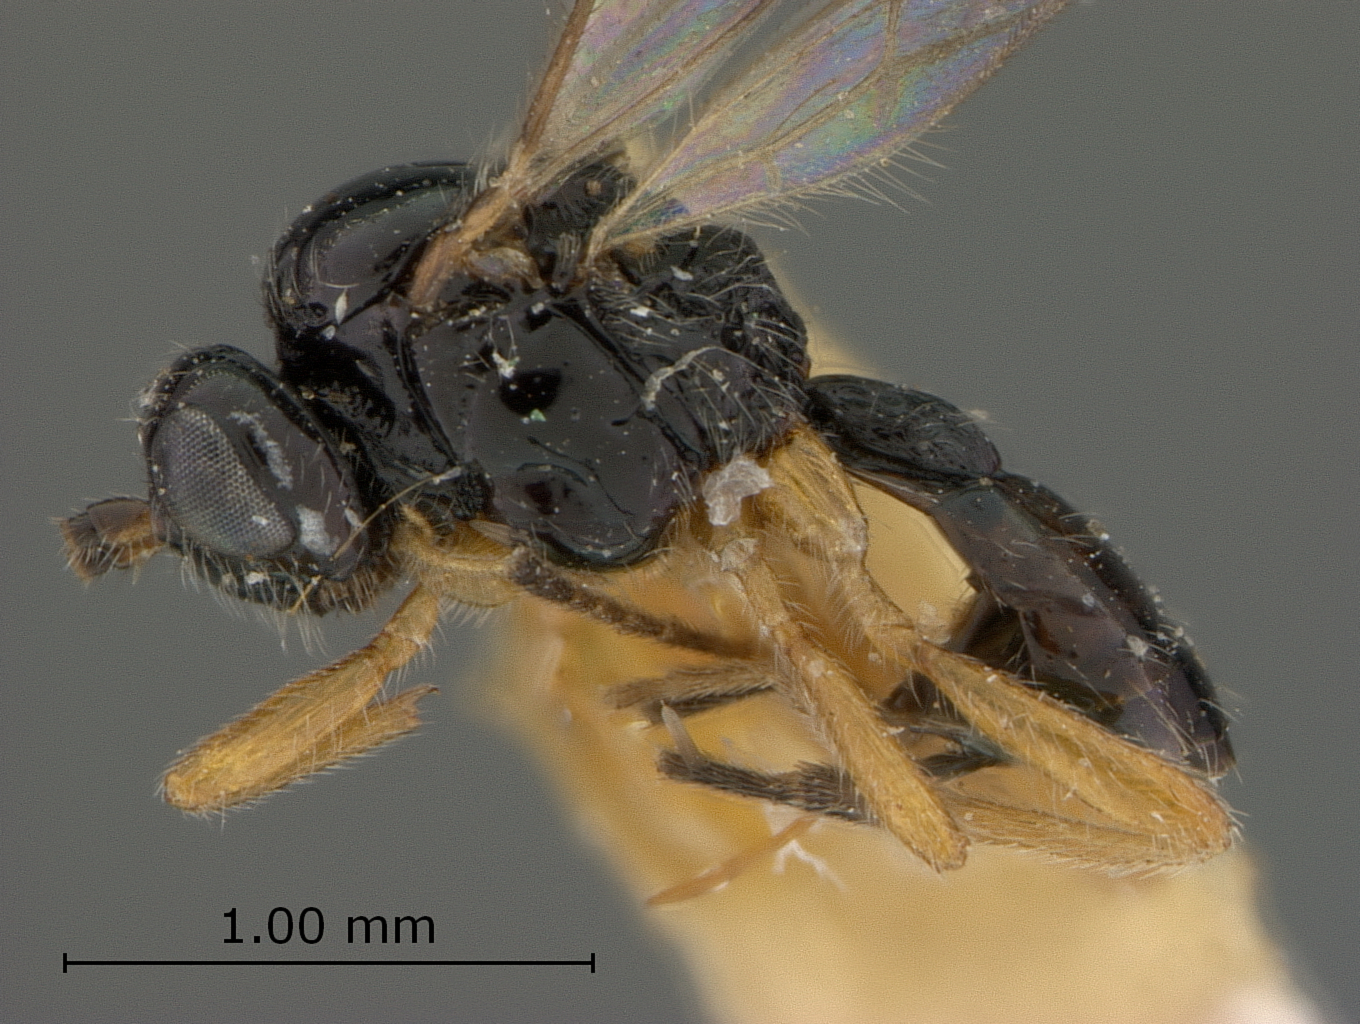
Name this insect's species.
Opius andigenis
